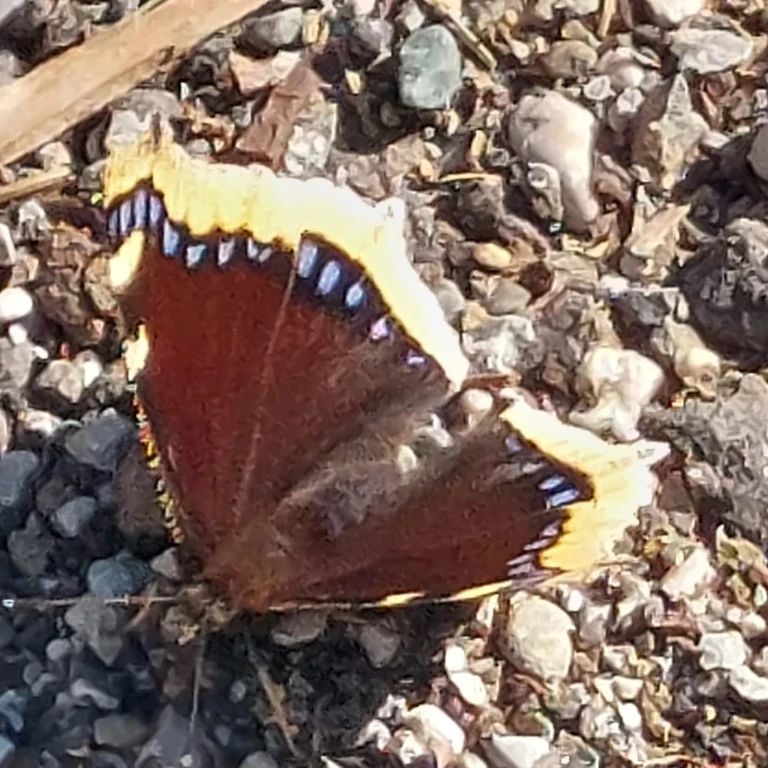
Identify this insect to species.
Nymphalis antiopa
